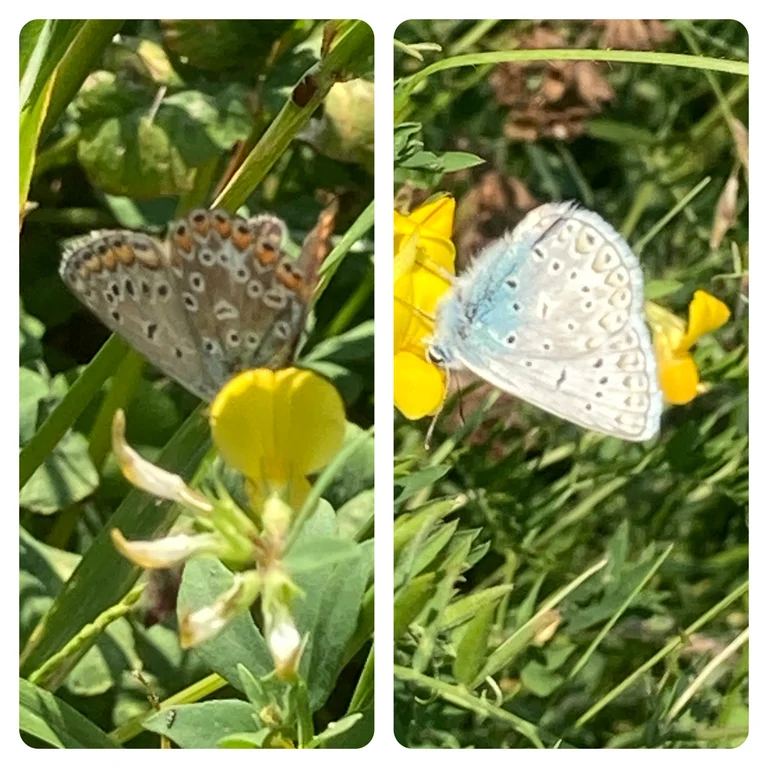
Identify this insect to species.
Polyommatus icarus
